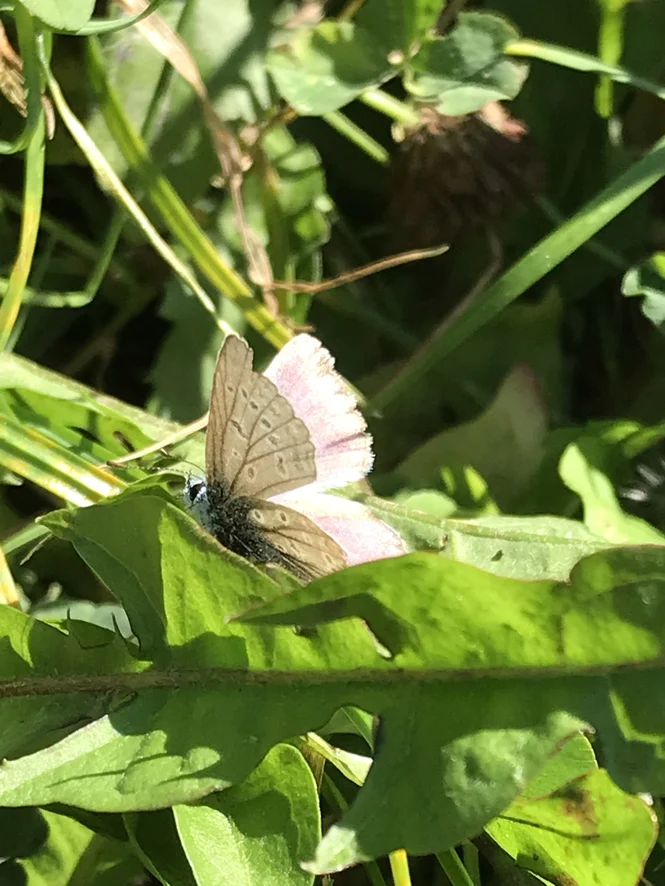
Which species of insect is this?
Polyommatus icarus
